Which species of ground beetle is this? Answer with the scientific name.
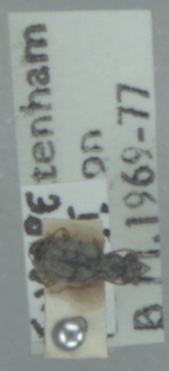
Asaphidion curtum
